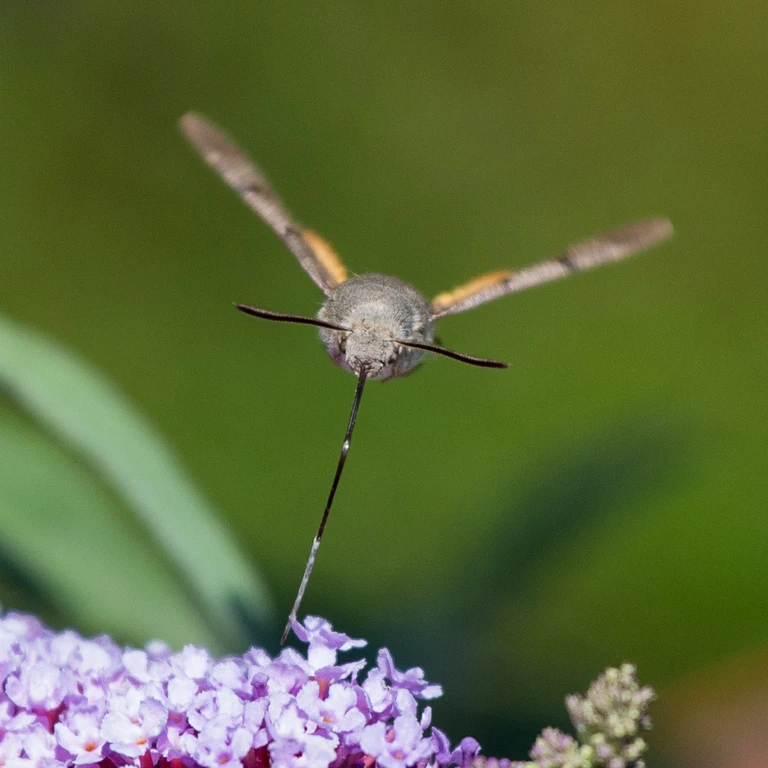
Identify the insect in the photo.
Macroglossum stellatarum
